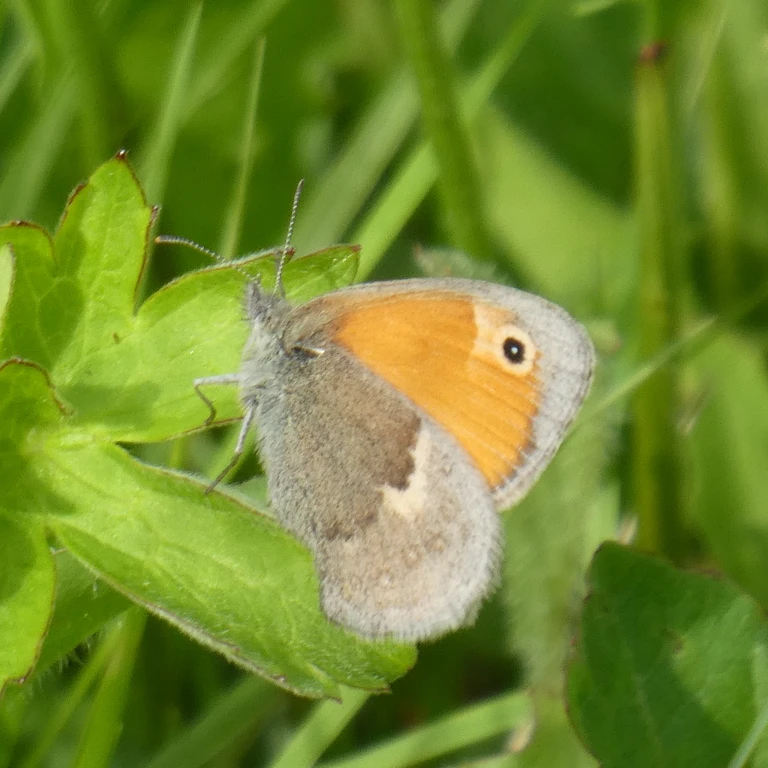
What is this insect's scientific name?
Coenonympha pamphilus
